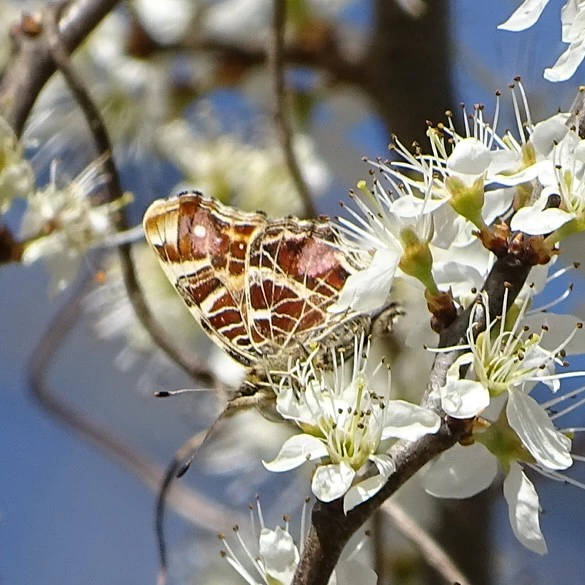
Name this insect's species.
Araschnia levana
